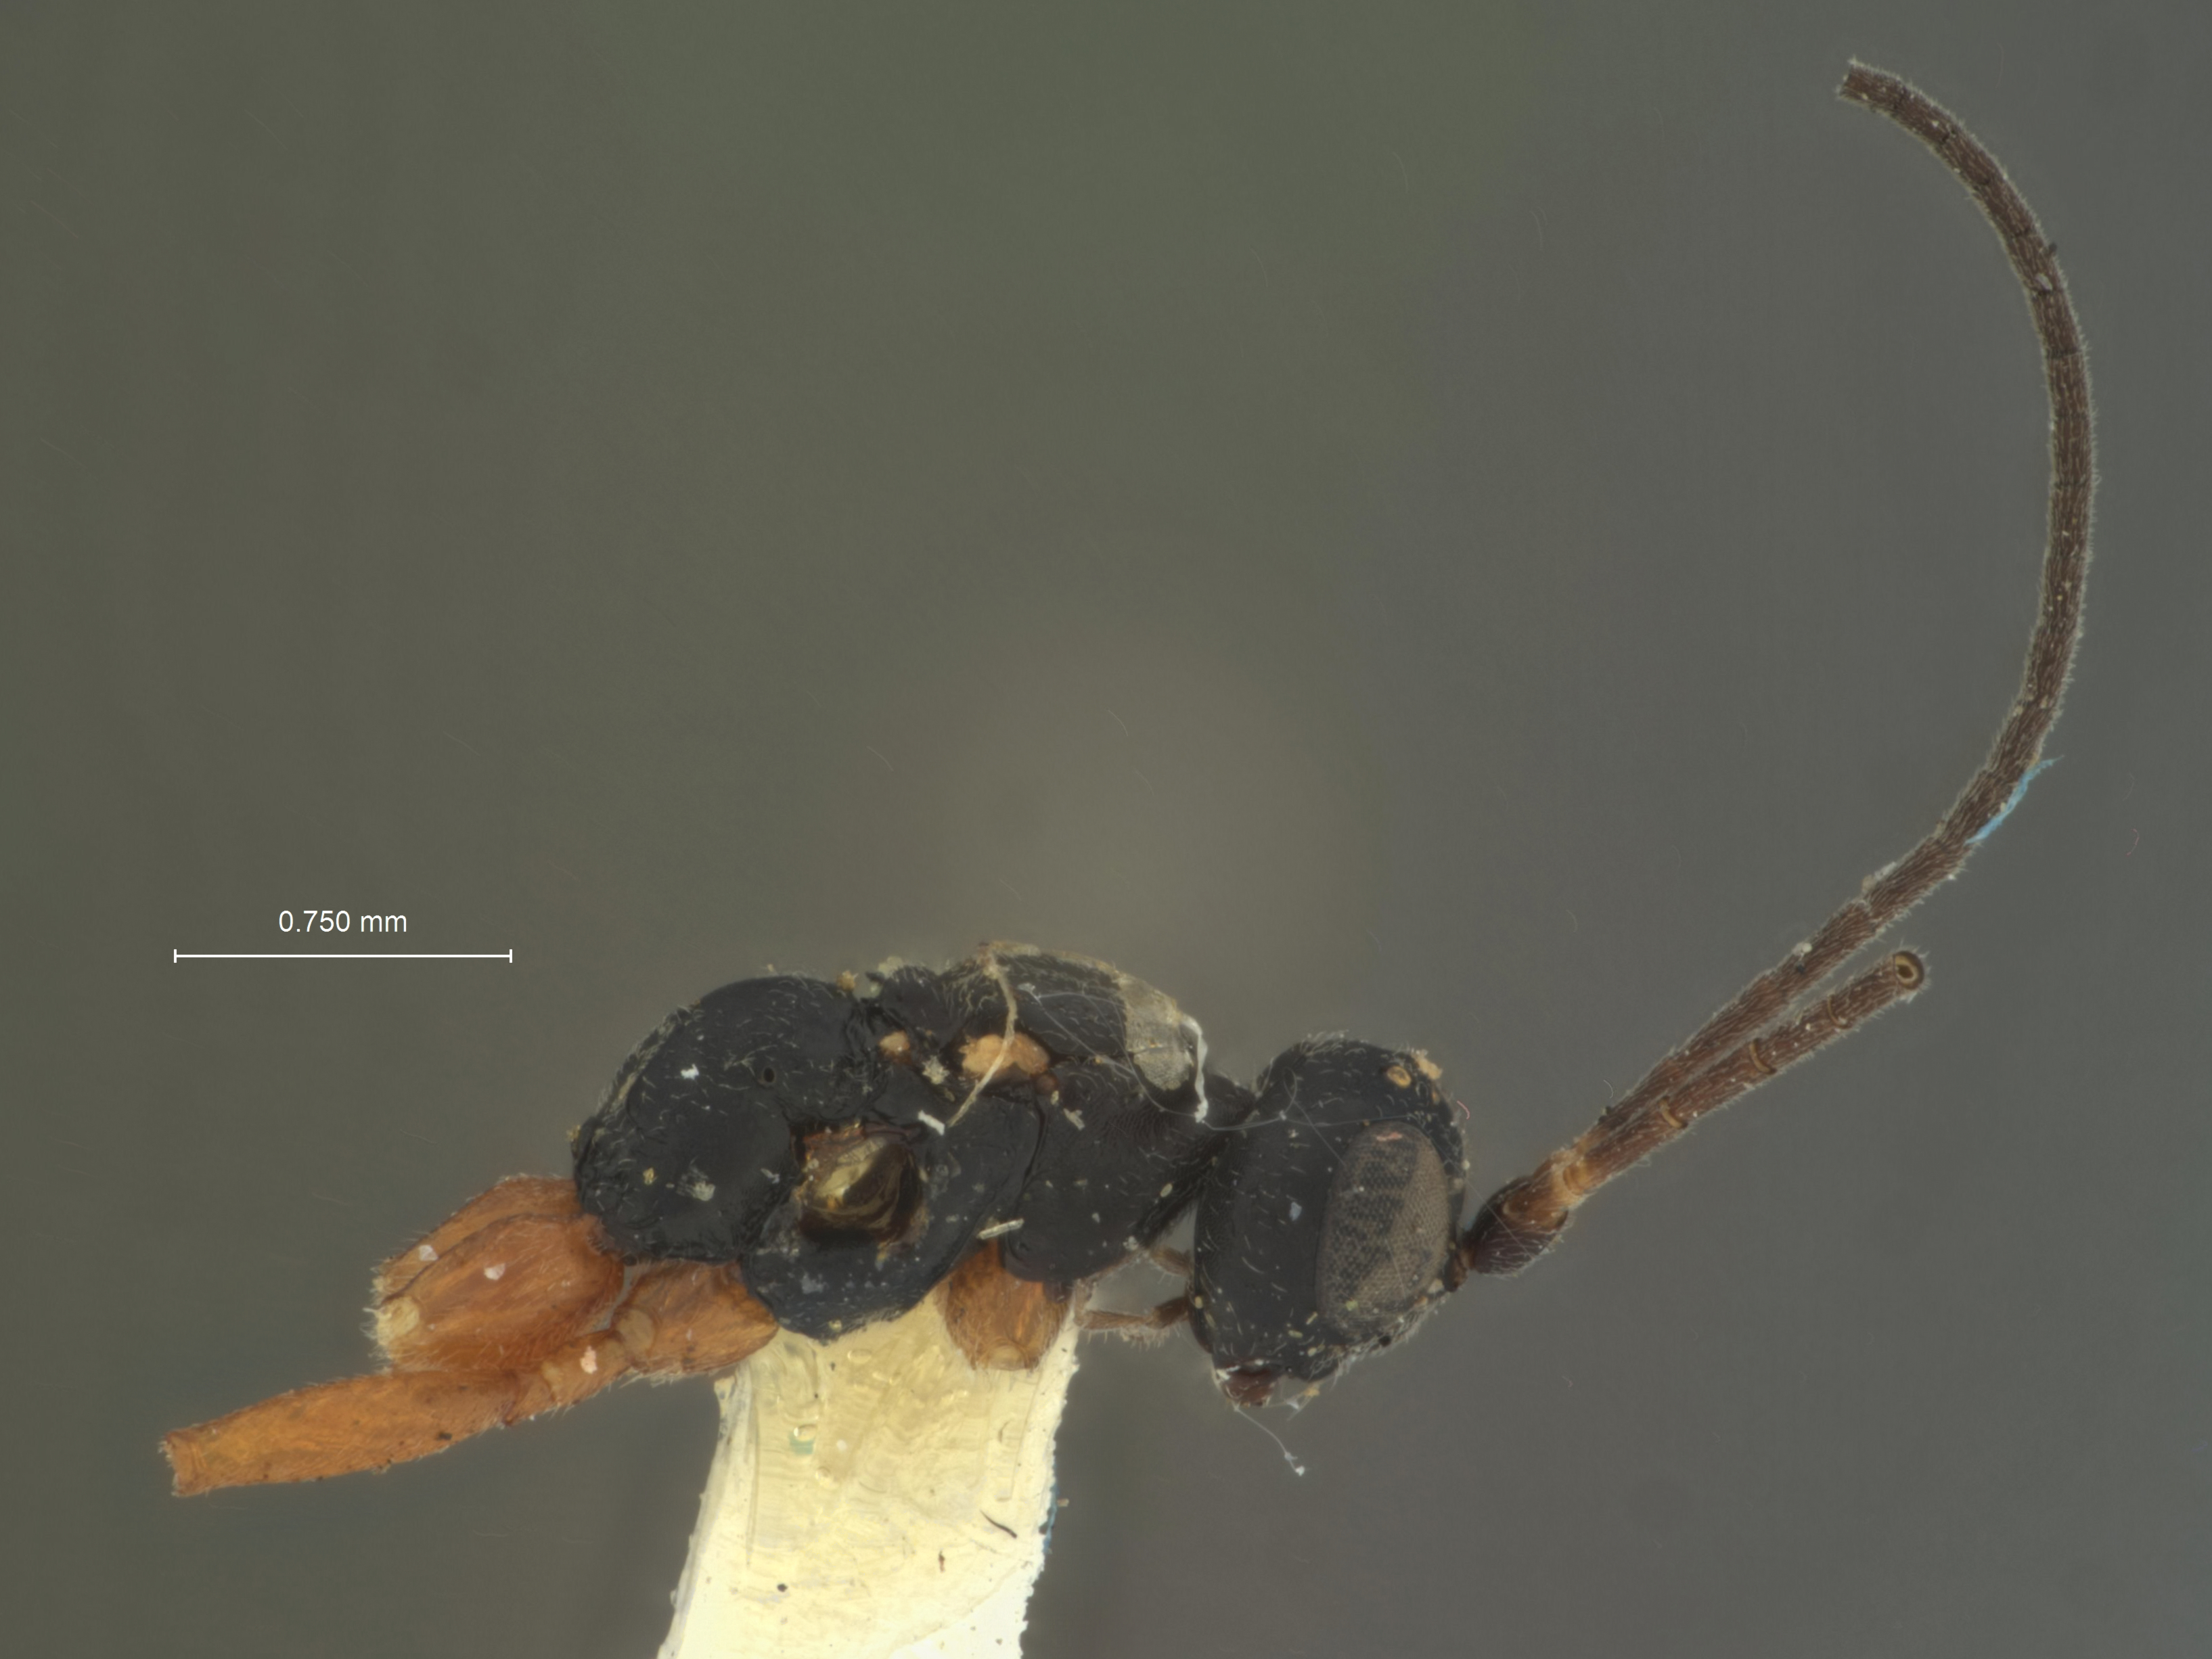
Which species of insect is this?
Theroscopus rufipes
